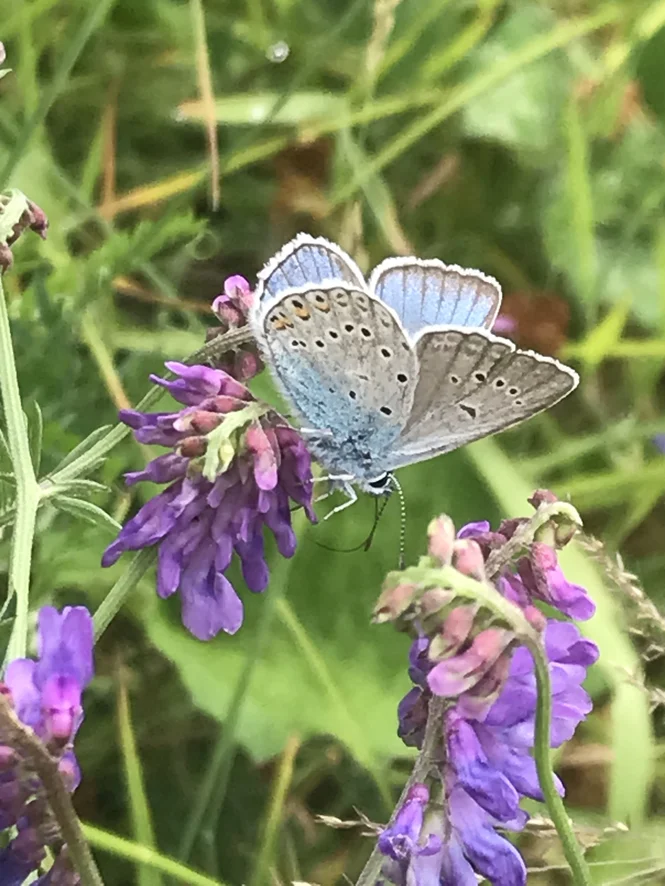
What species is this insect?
Polyommatus amandus (also Plebejus amanda)
